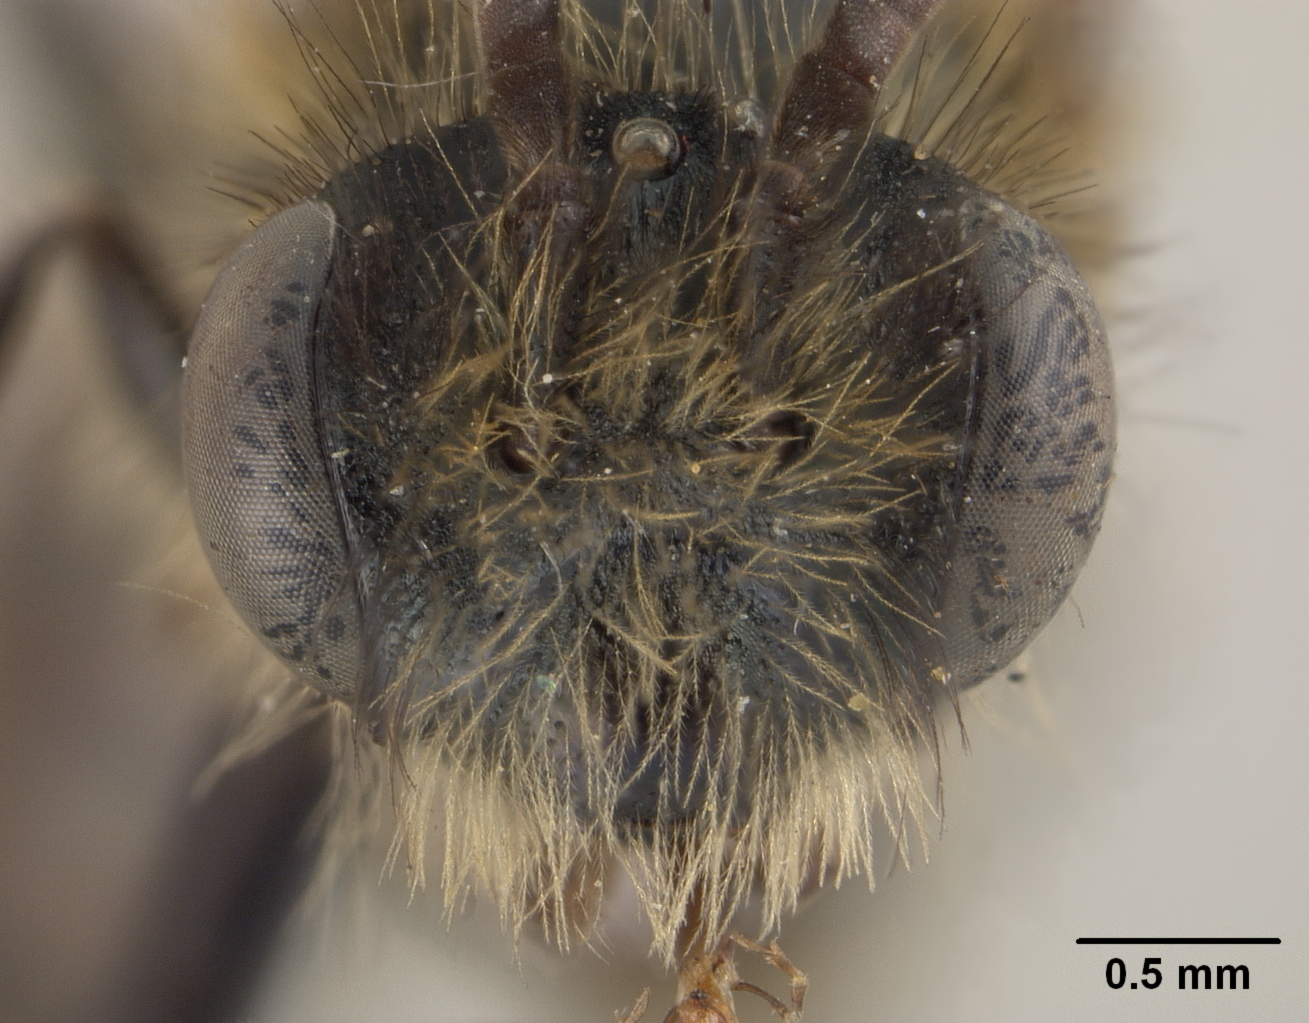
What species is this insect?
Andrena claremonti
